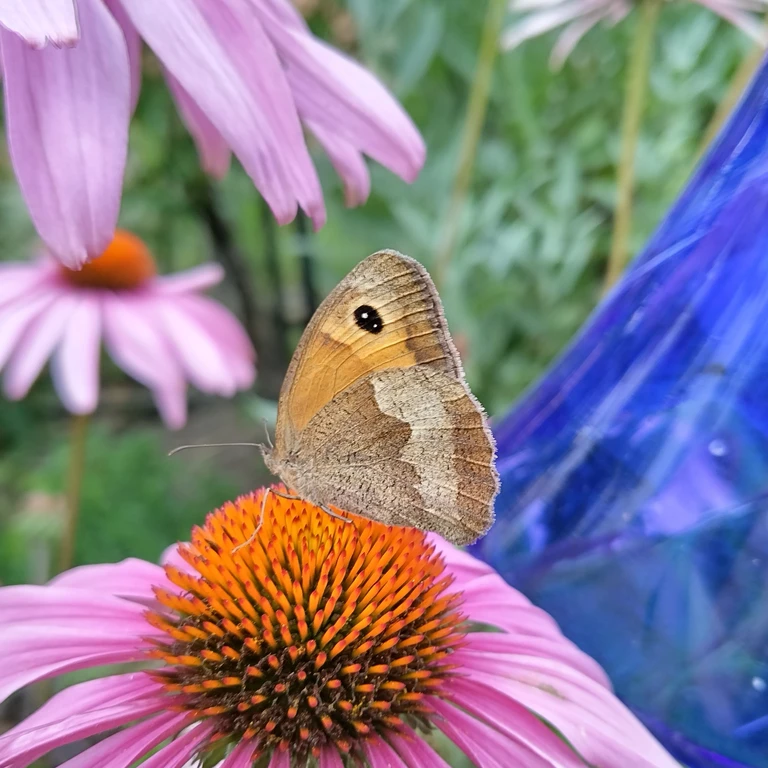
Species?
Maniola jurtina
